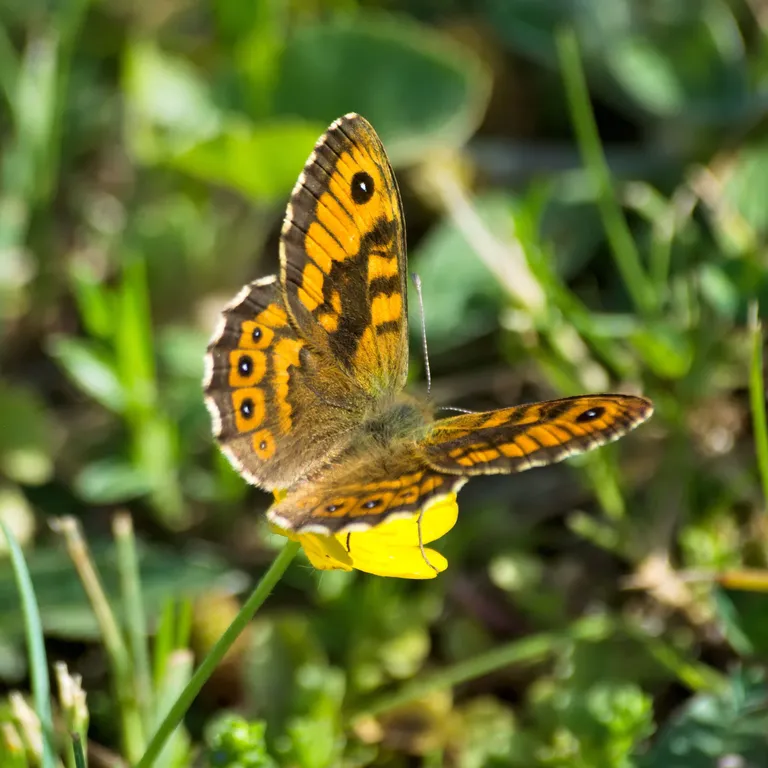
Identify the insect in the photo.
Lasiommata megera (also Pararge megera)
